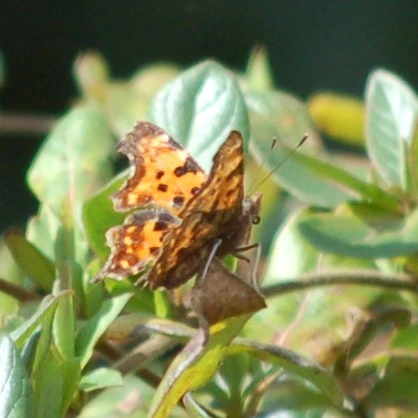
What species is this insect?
Polygonia c-album
